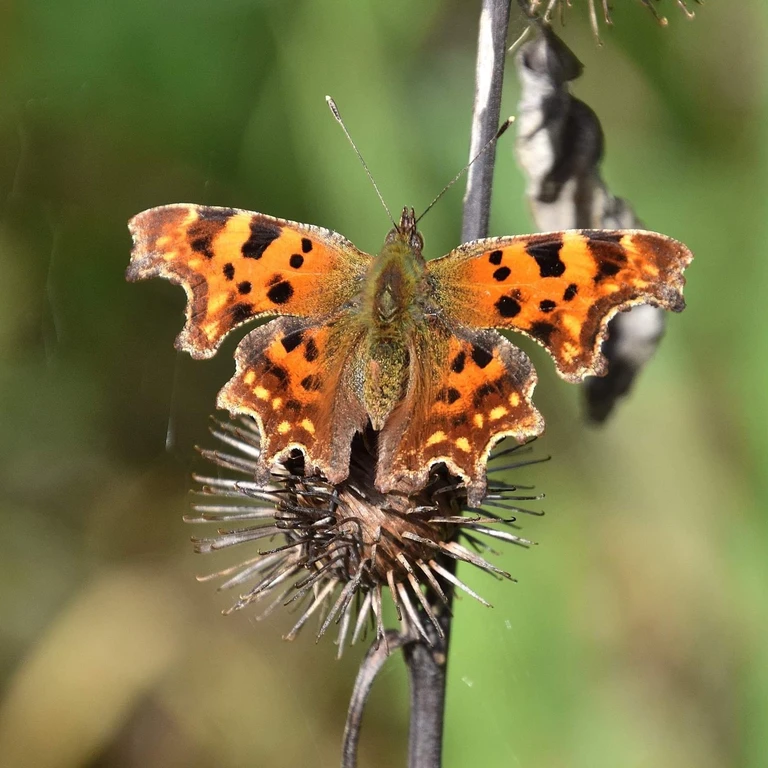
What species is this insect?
Polygonia c-album
